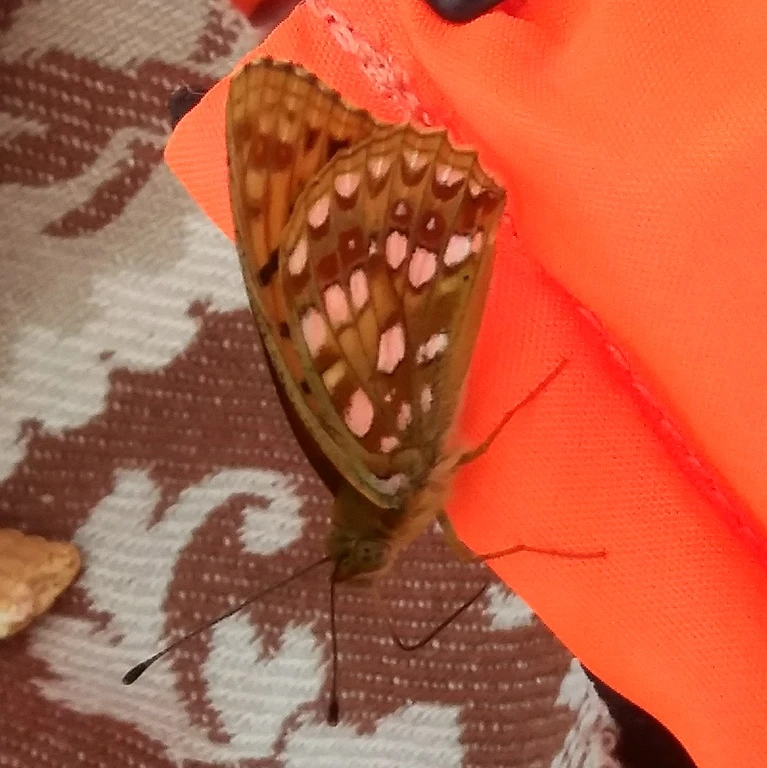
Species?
Fabriciana adippe
